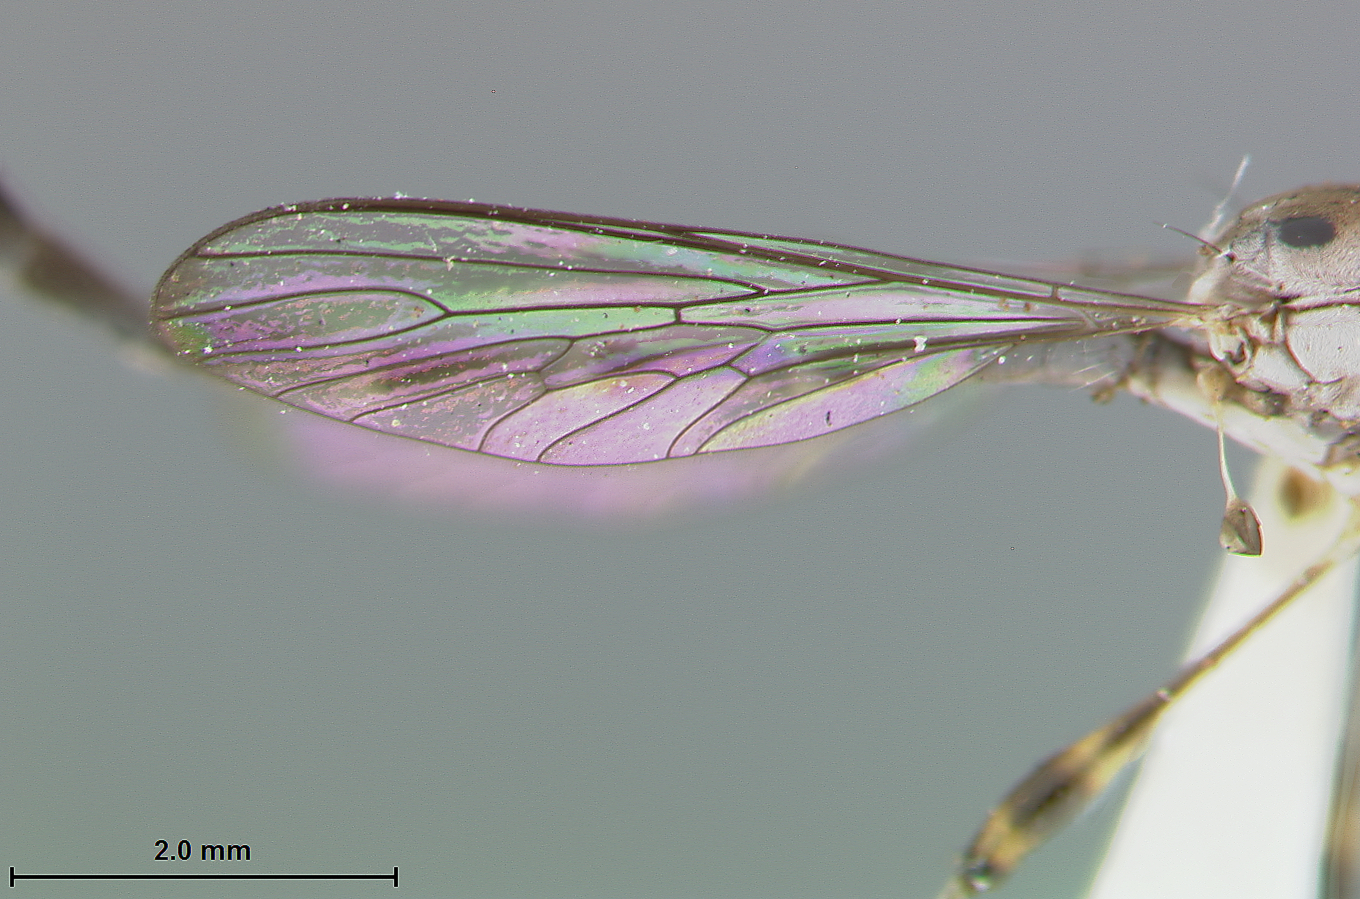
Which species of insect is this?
Leptogaster martini
